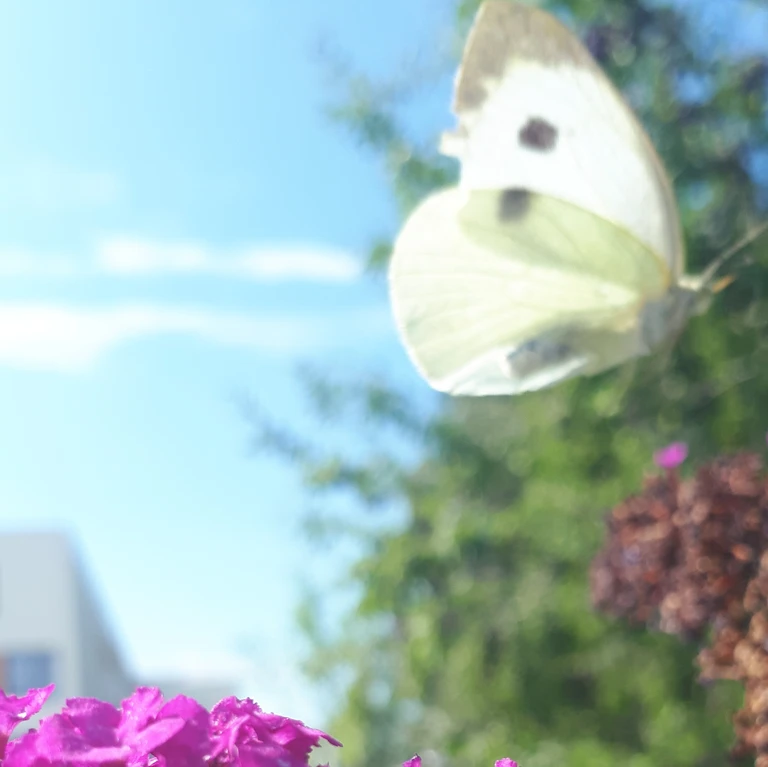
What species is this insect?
Pieris brassicae
